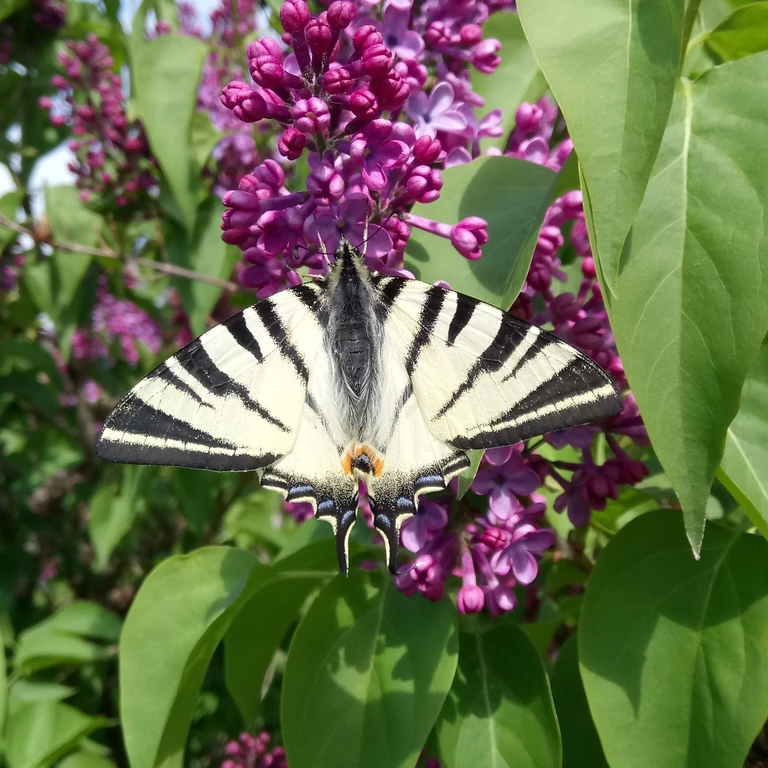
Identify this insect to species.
Iphiclides podalirius
